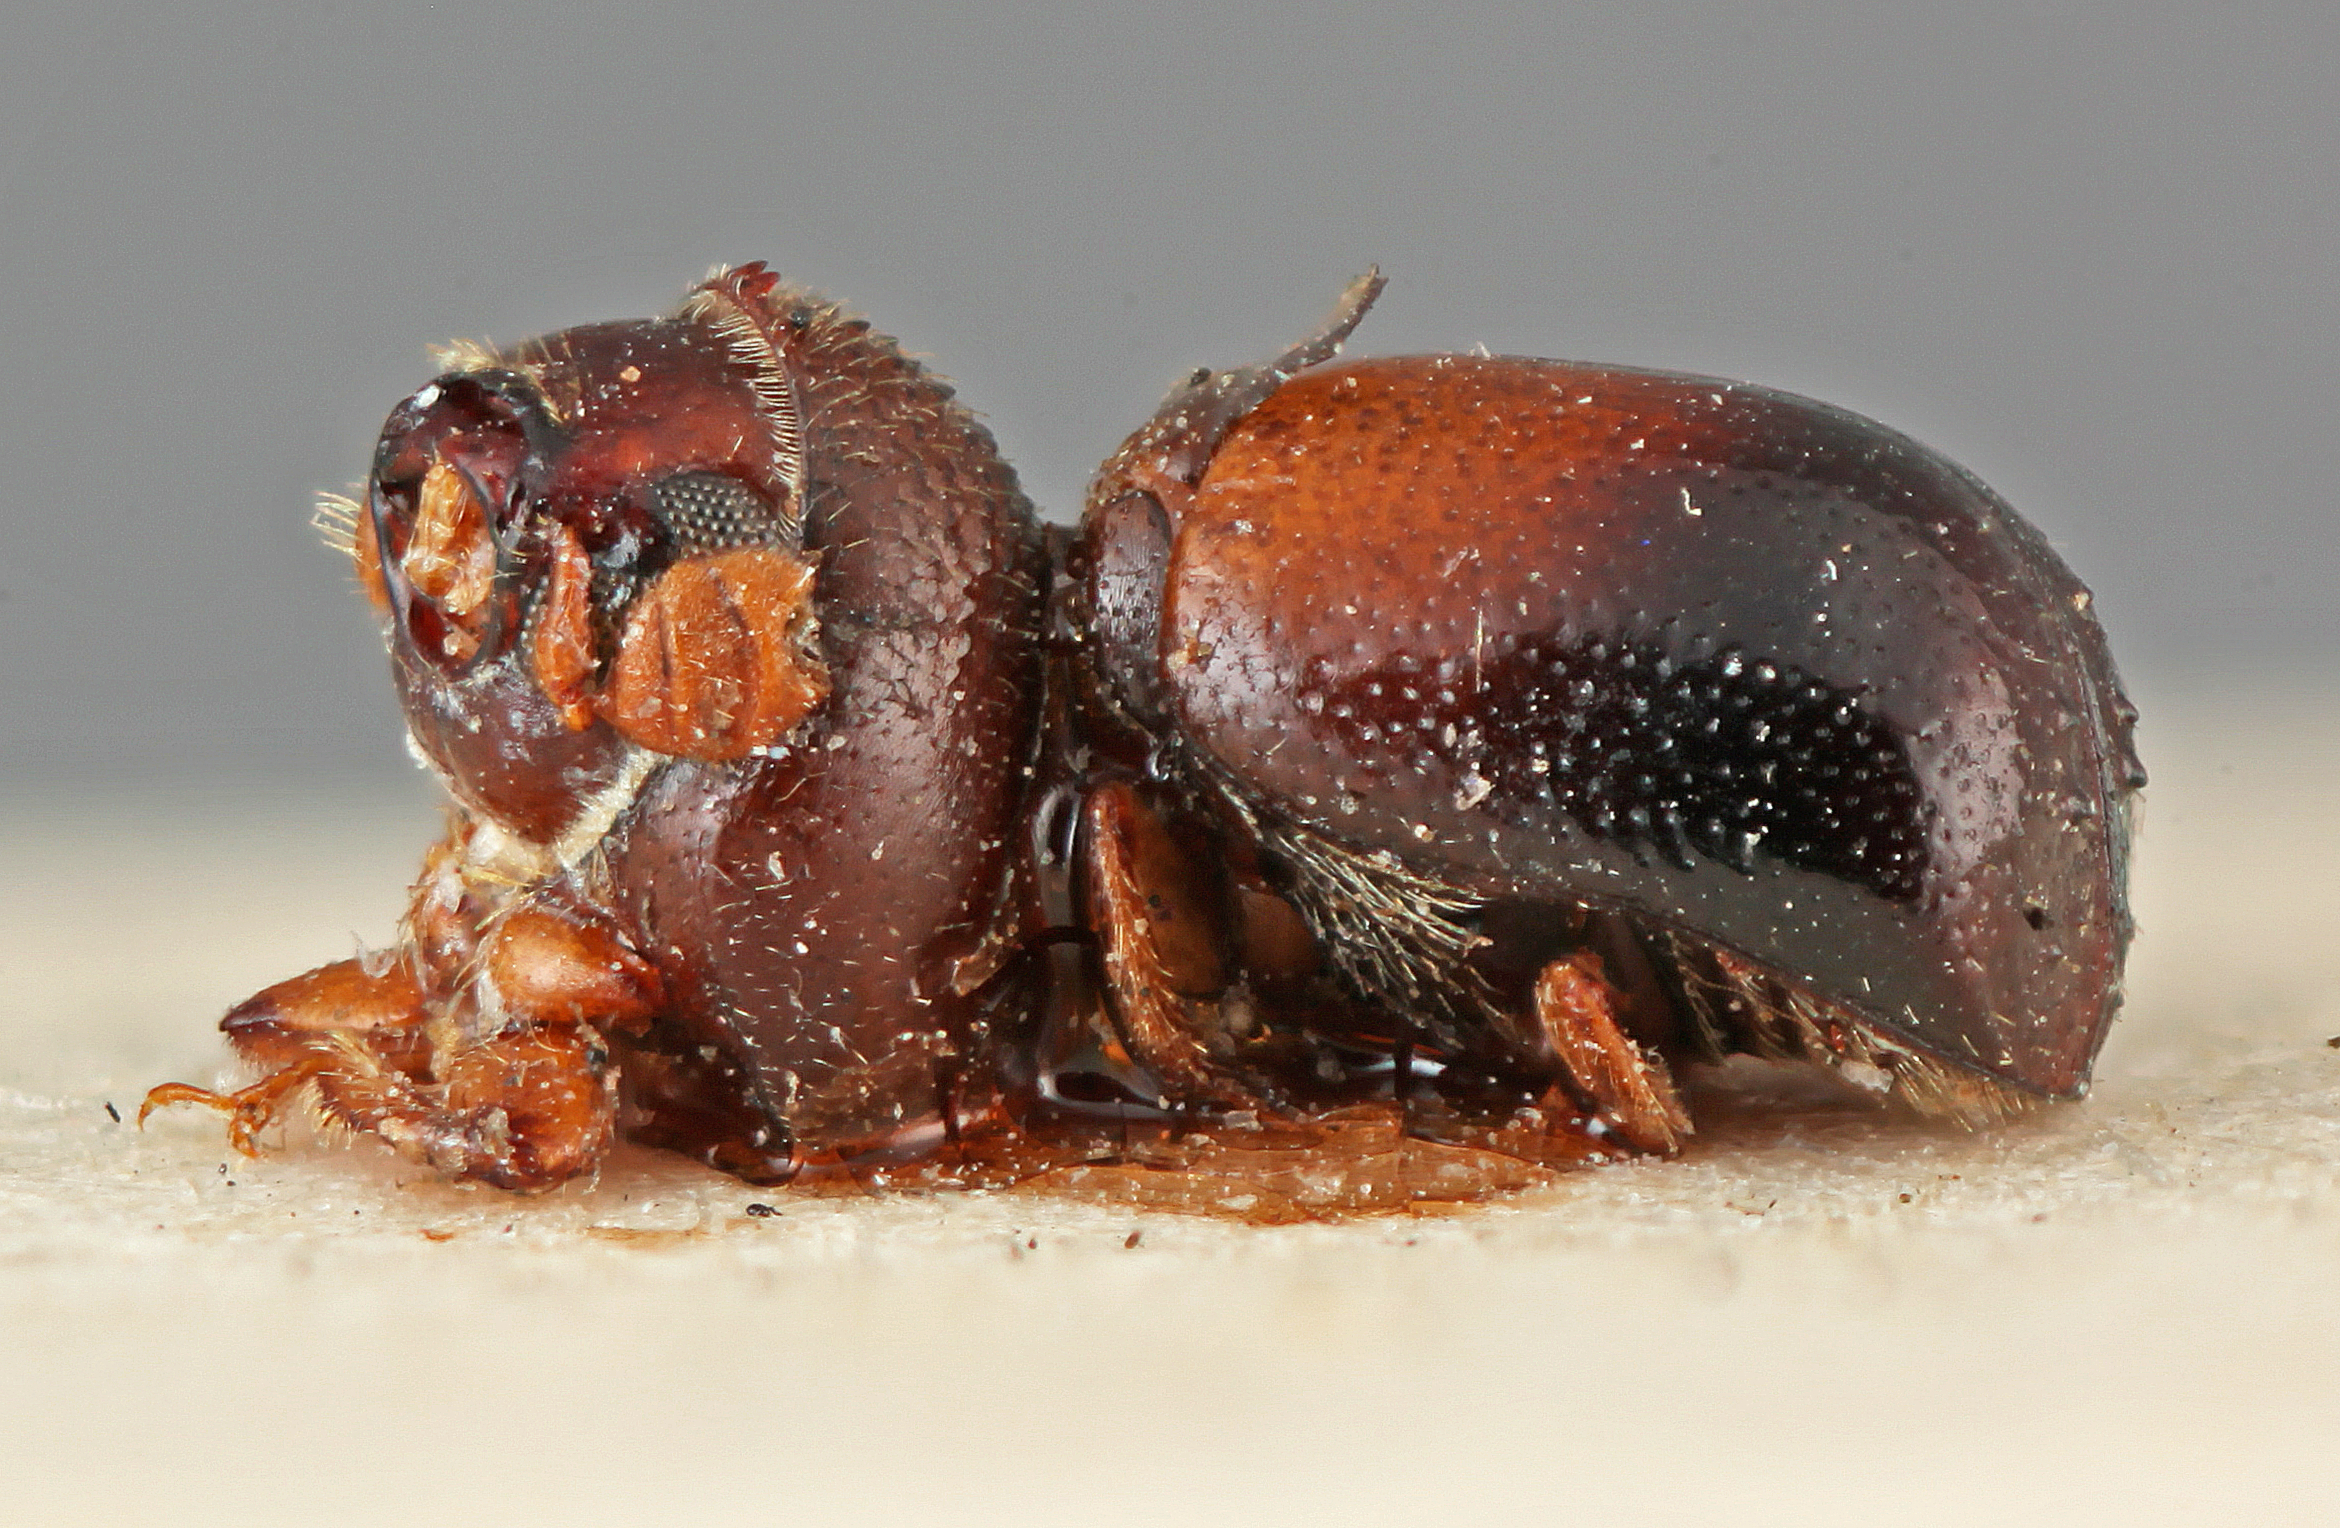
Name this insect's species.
Corthylus tuberculatus
